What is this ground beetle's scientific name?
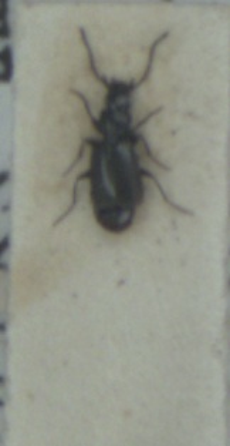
Microlestes maurus
